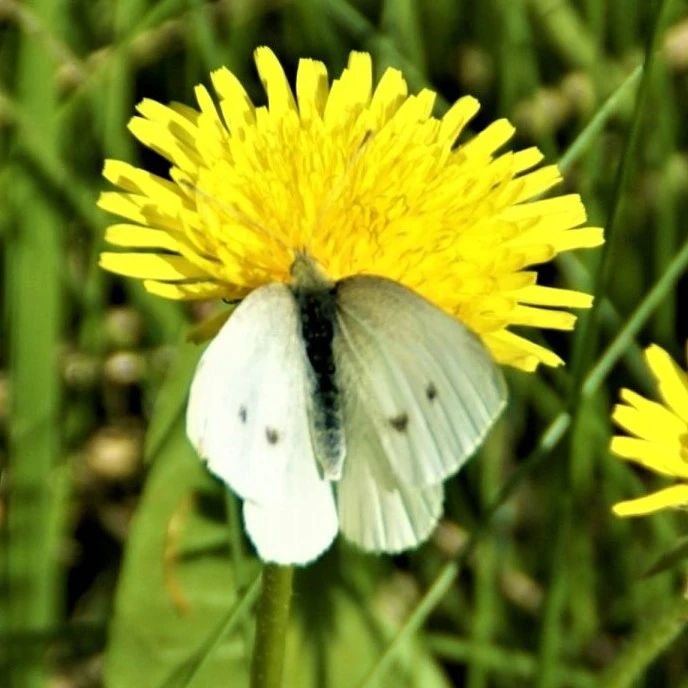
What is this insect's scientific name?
Pieris rapae
